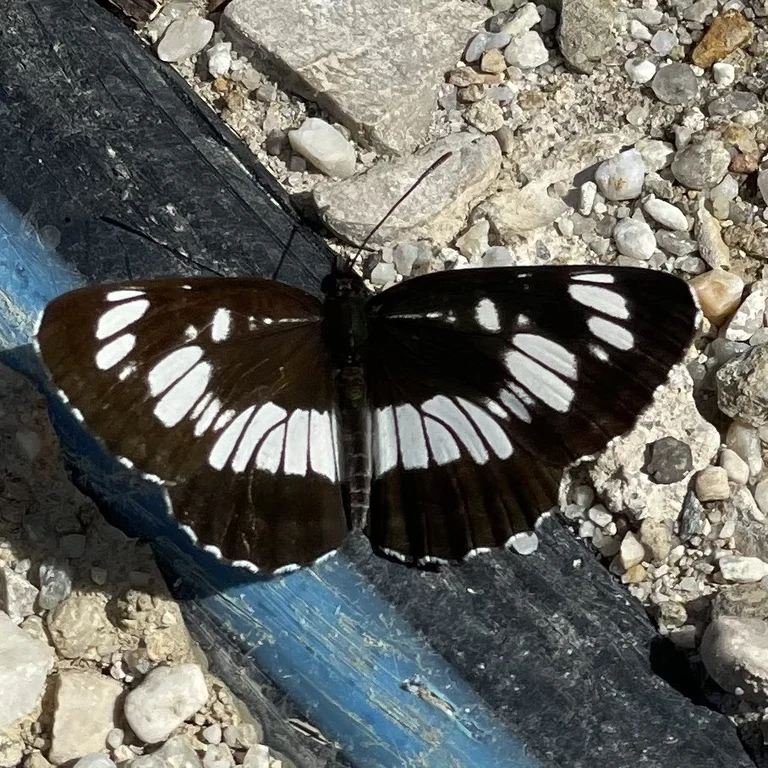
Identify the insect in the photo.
Neptis rivularis
